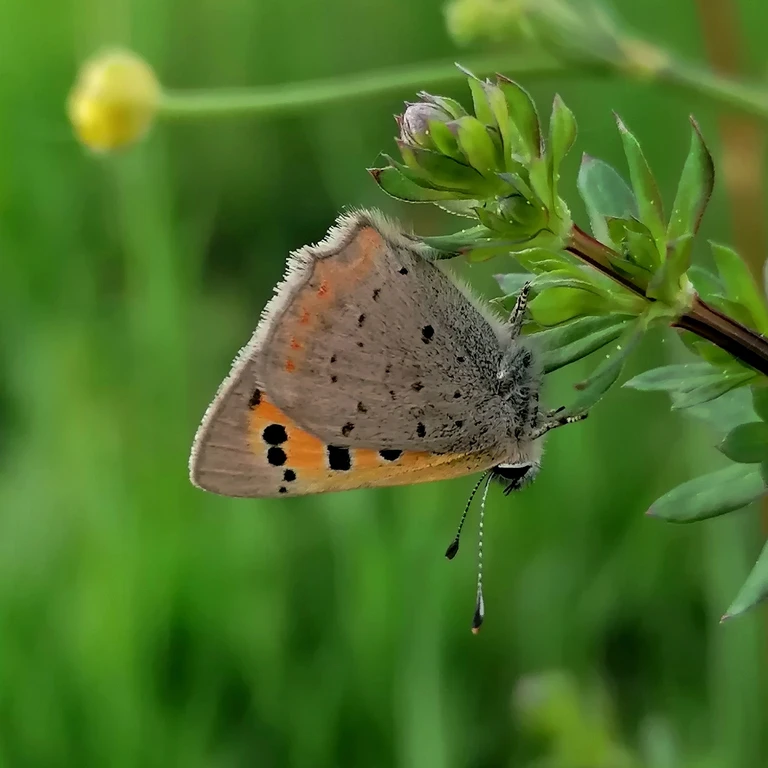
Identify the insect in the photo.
Lycaena phlaeas
